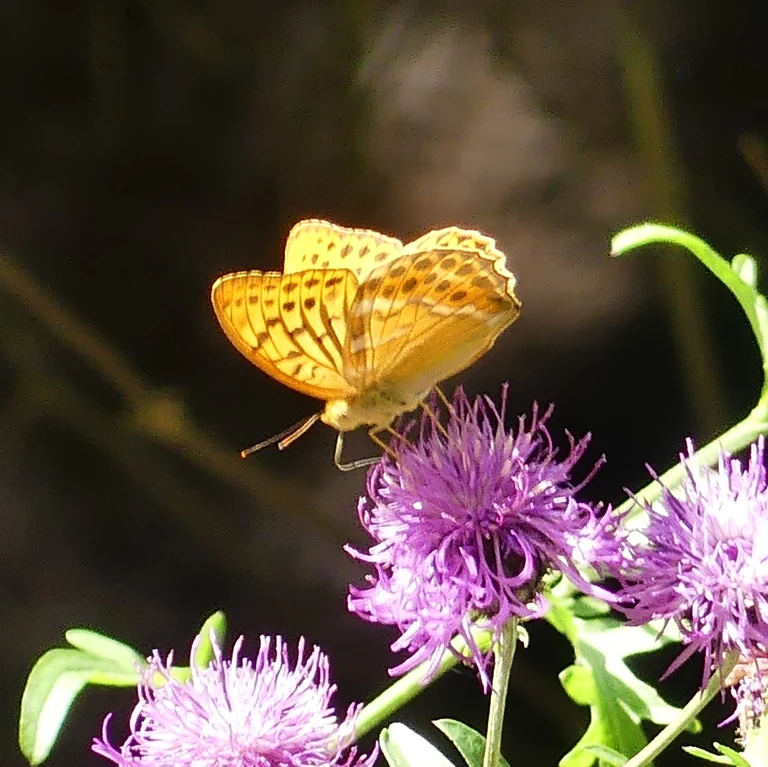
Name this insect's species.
Argynnis paphia
